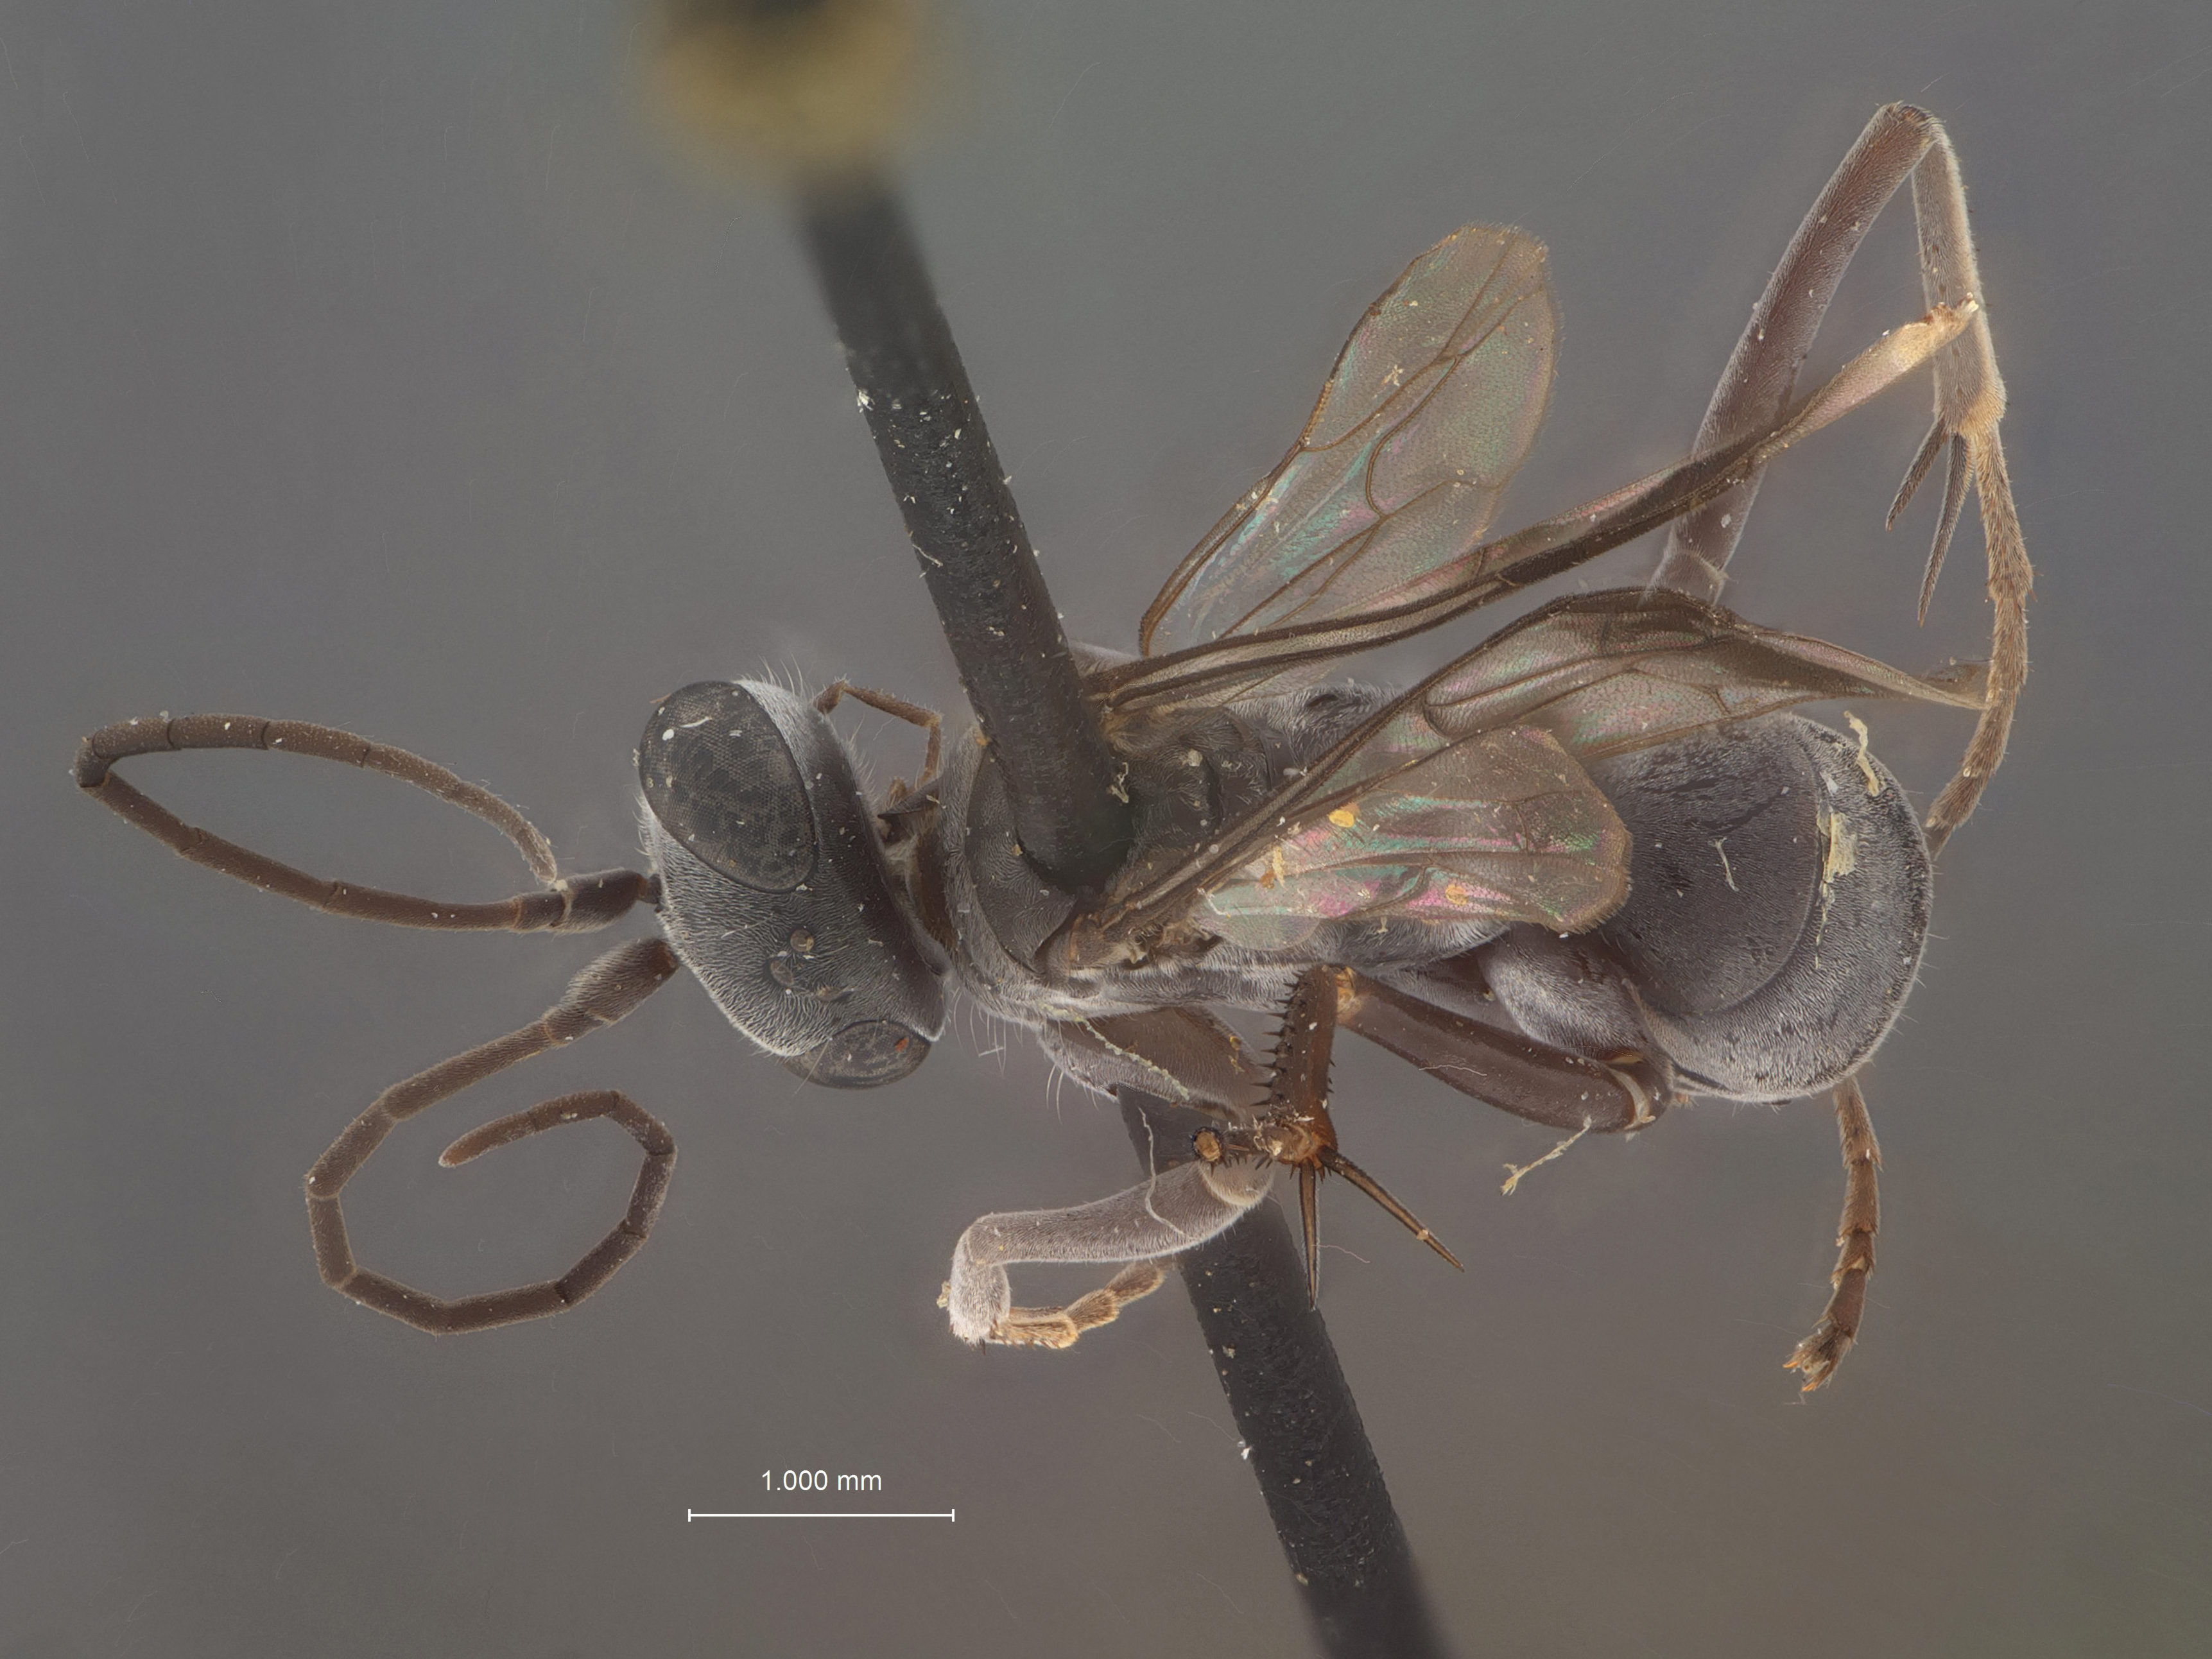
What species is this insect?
Calicurgus argutus
